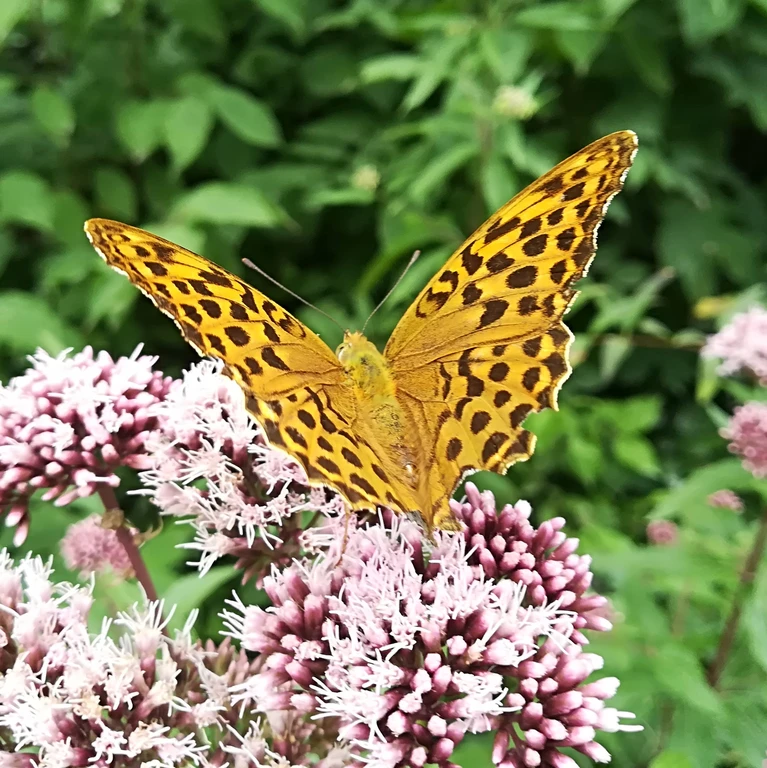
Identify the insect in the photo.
Argynnis paphia
